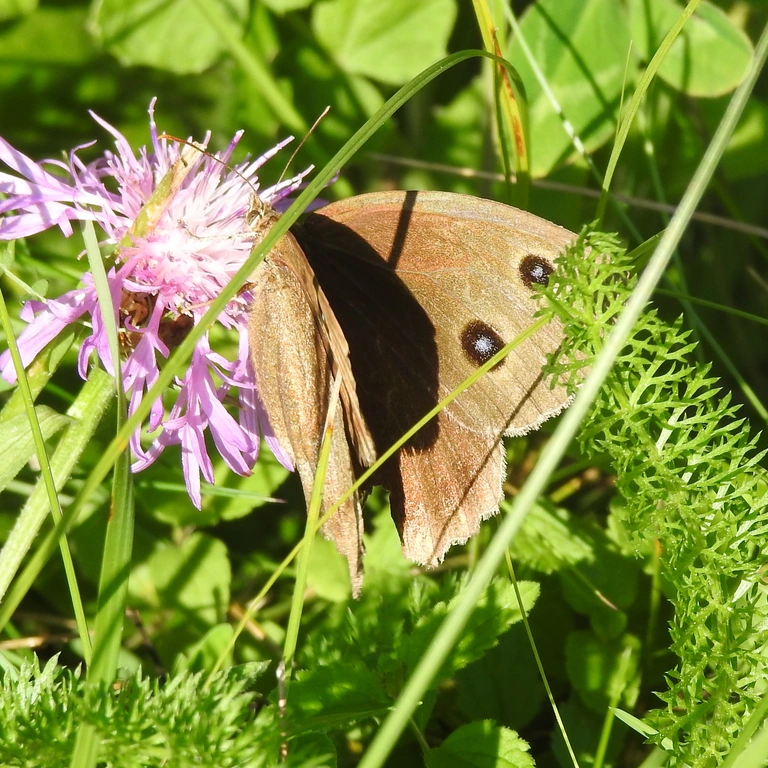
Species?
Minois dryas
